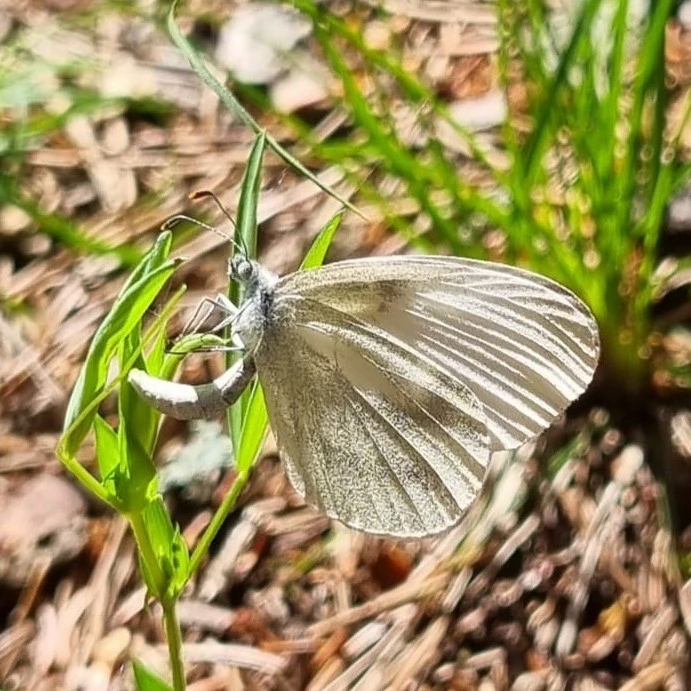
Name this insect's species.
Leptidea sinapis/juvernica
